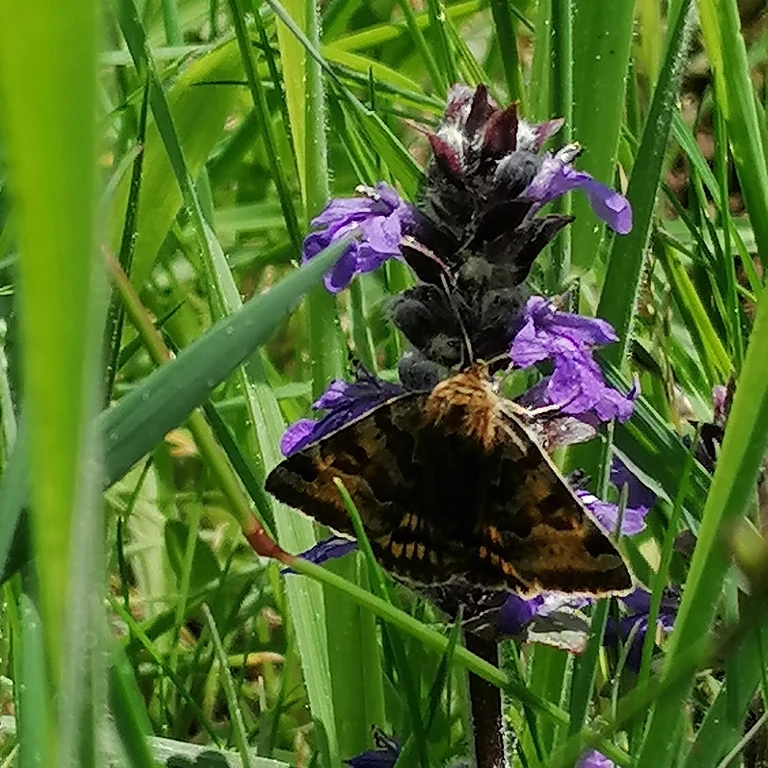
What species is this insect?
Euclidia glyphica
